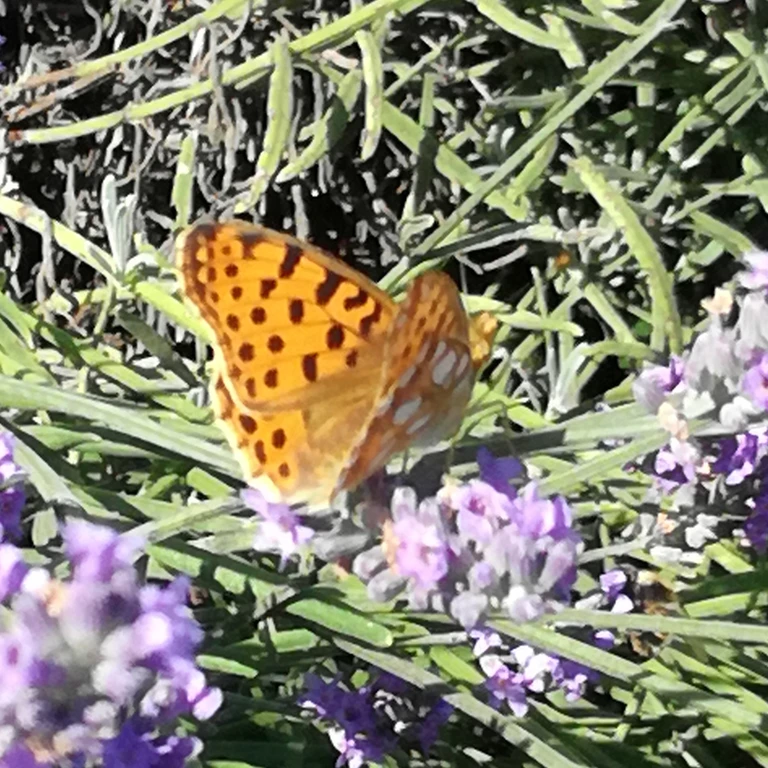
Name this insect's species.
Issoria lathonia
